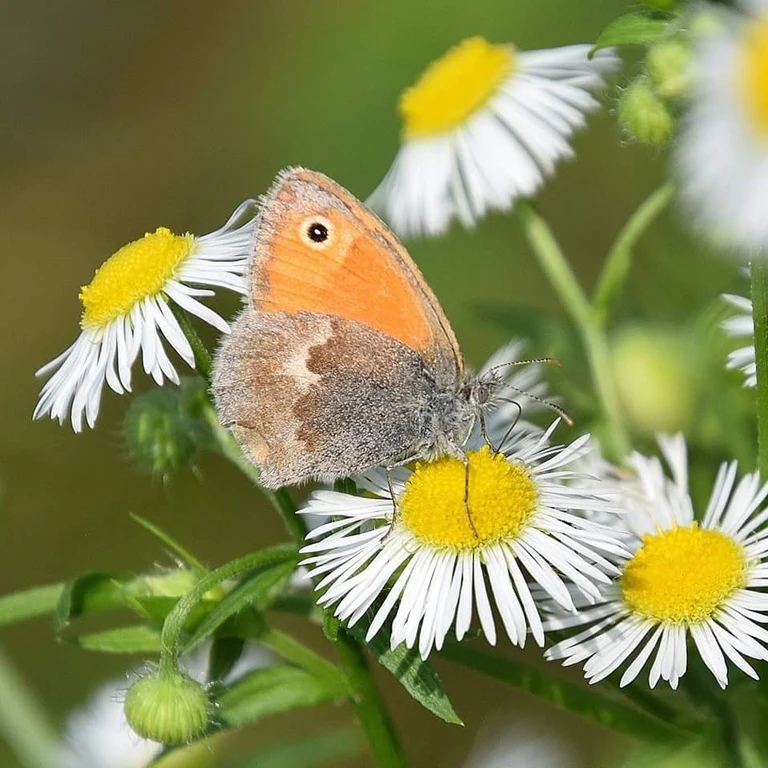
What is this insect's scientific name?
Coenonympha pamphilus
